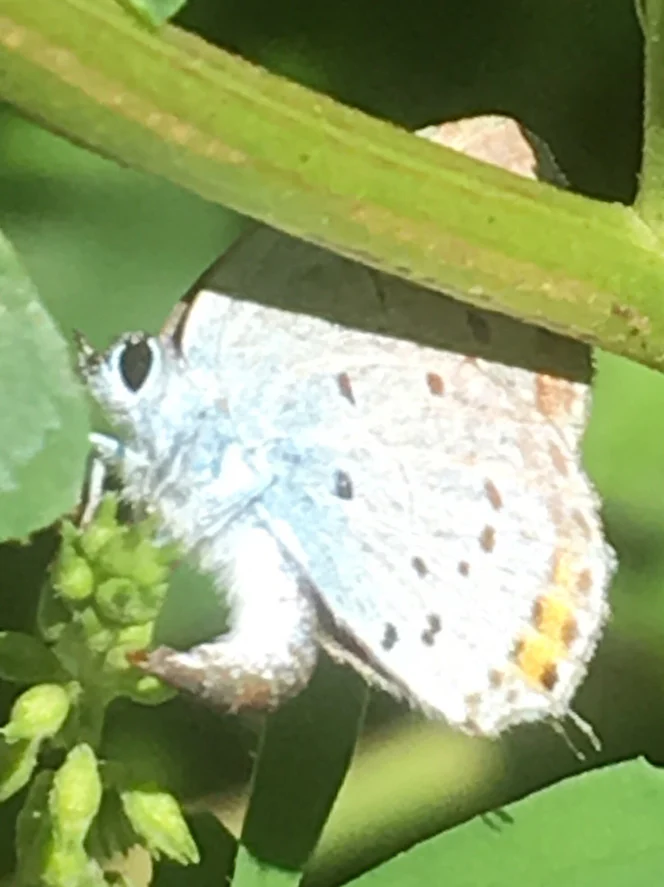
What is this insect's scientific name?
Cupido argiades (also Elkalyce argiades)
